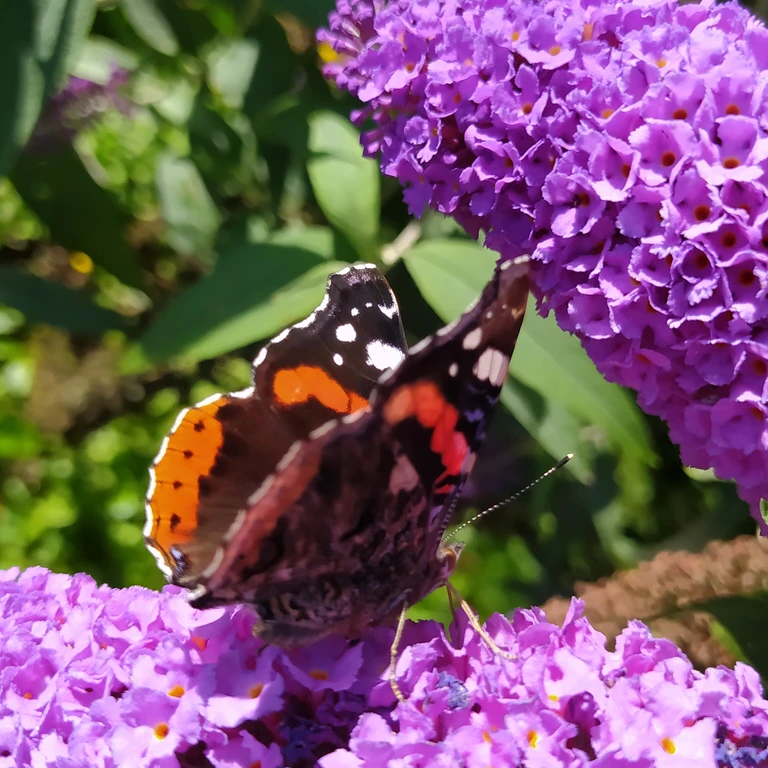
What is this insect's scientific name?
Vanessa atalanta
